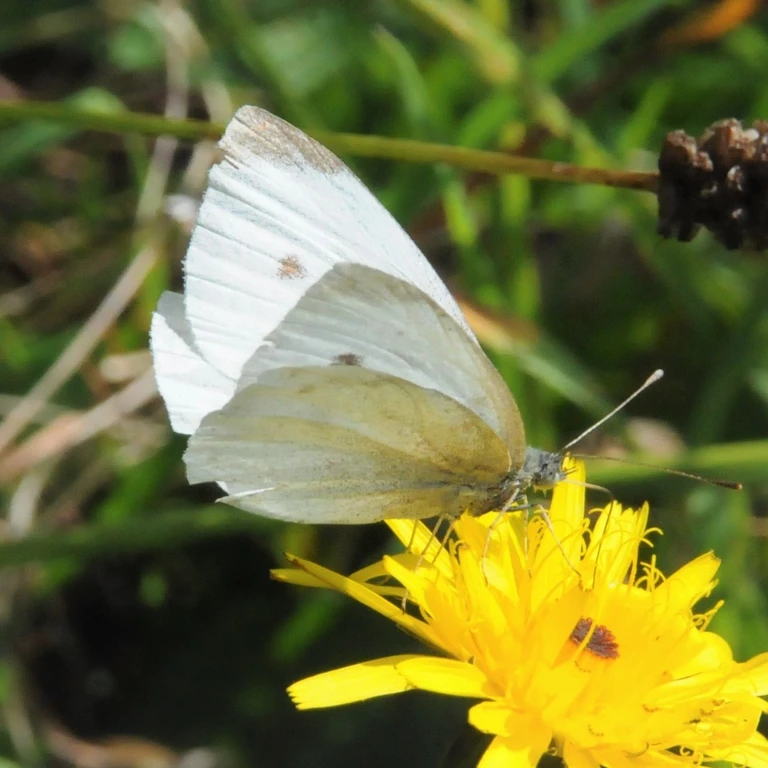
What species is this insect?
Pieris rapae
